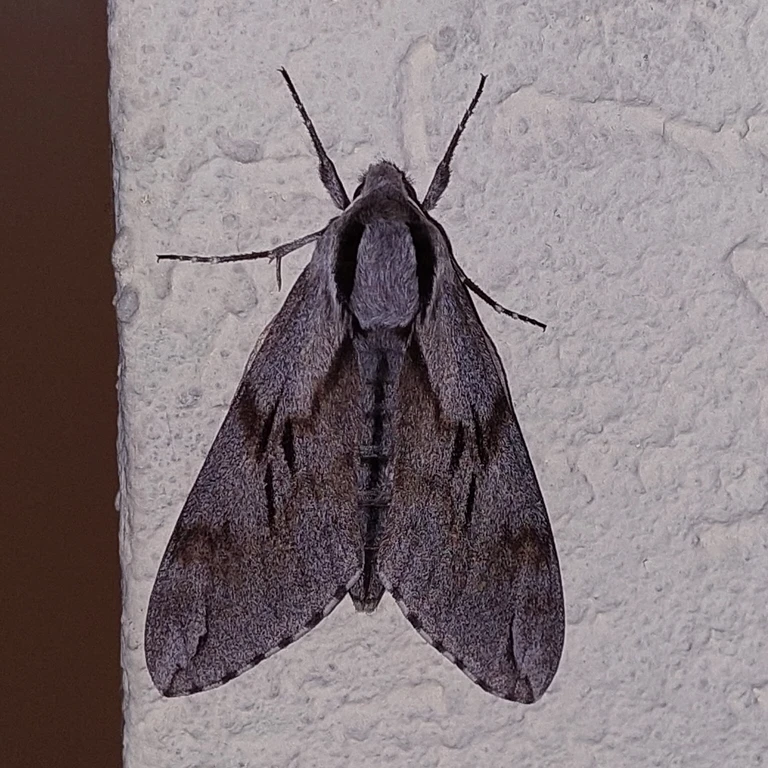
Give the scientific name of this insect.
Sphinx pinastri
